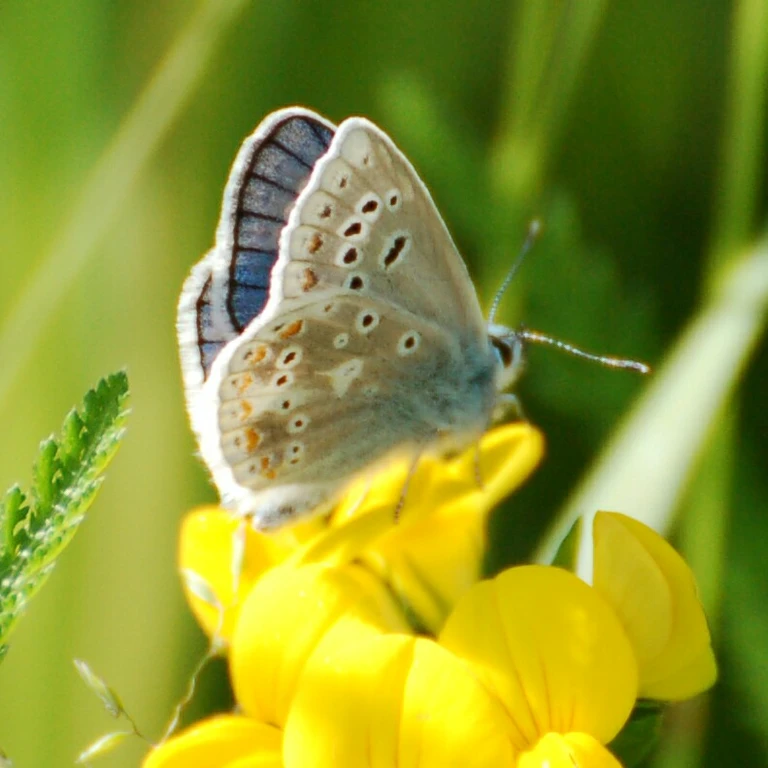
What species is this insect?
Polyommatus dorylas
